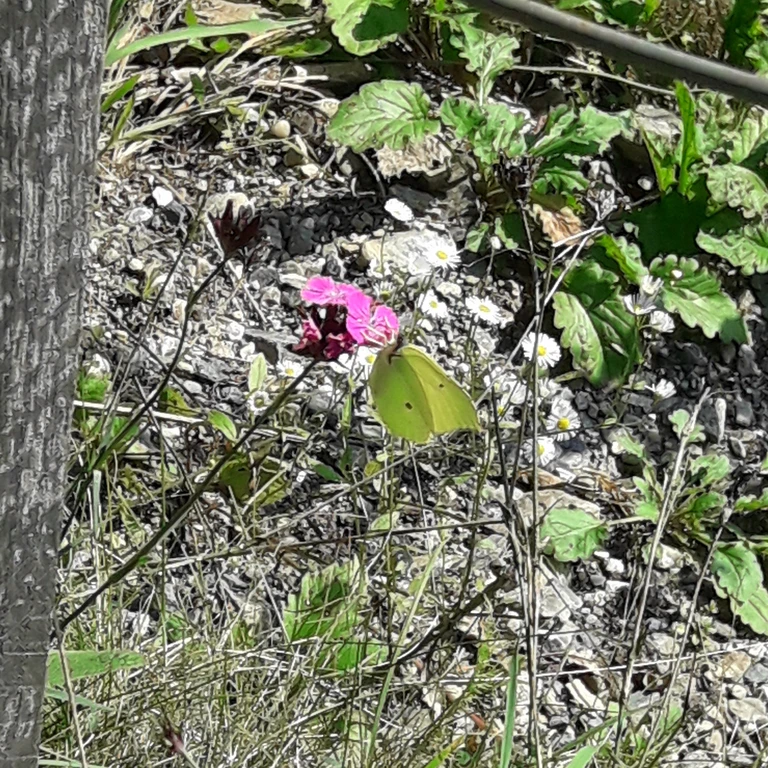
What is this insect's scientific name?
Gonepteryx rhamni
